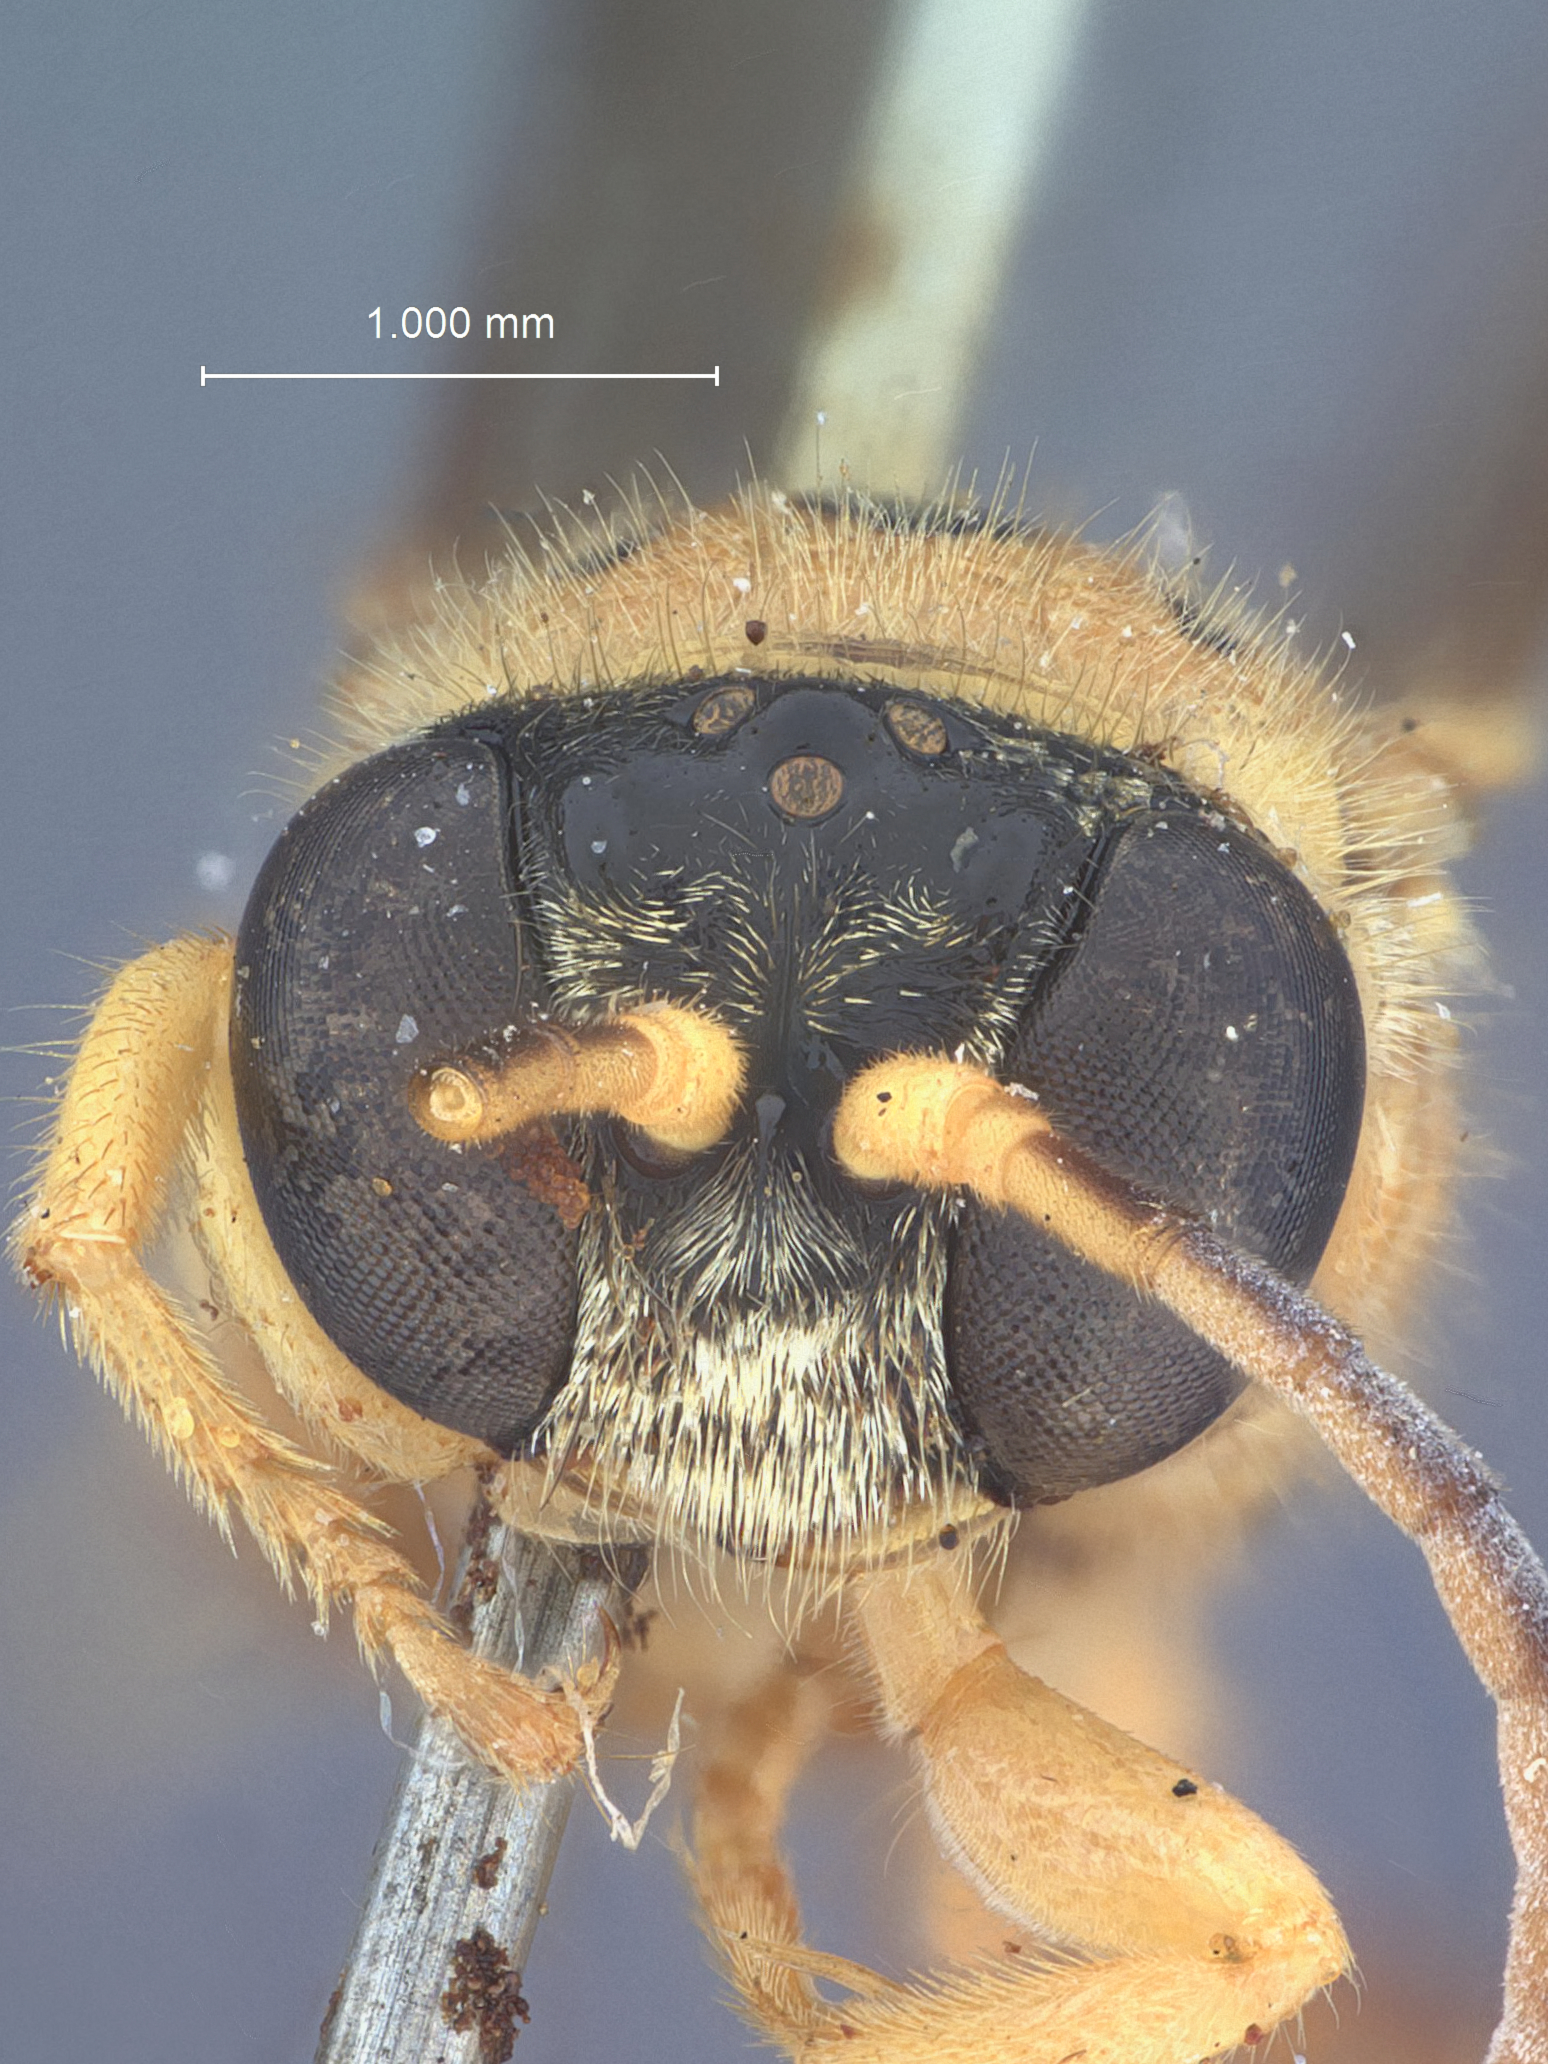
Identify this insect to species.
Diodontus bakeri
